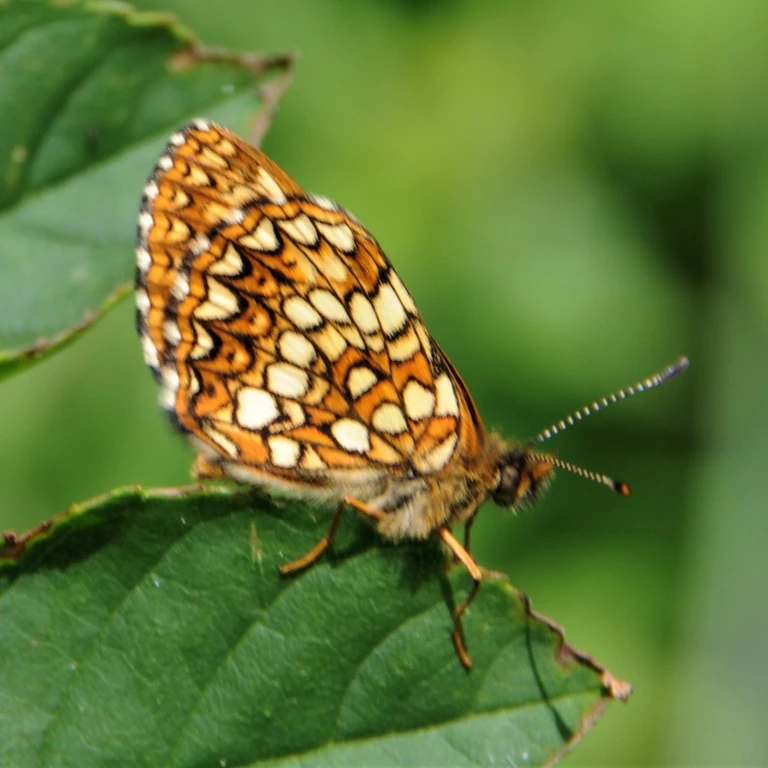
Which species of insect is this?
Melitaea diamina
